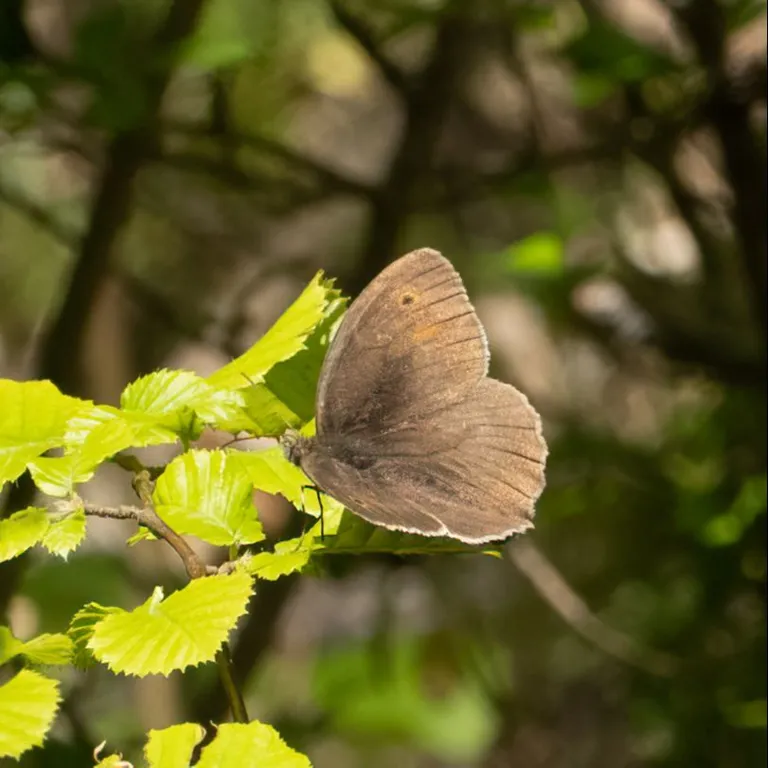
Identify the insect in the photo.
Maniola jurtina
